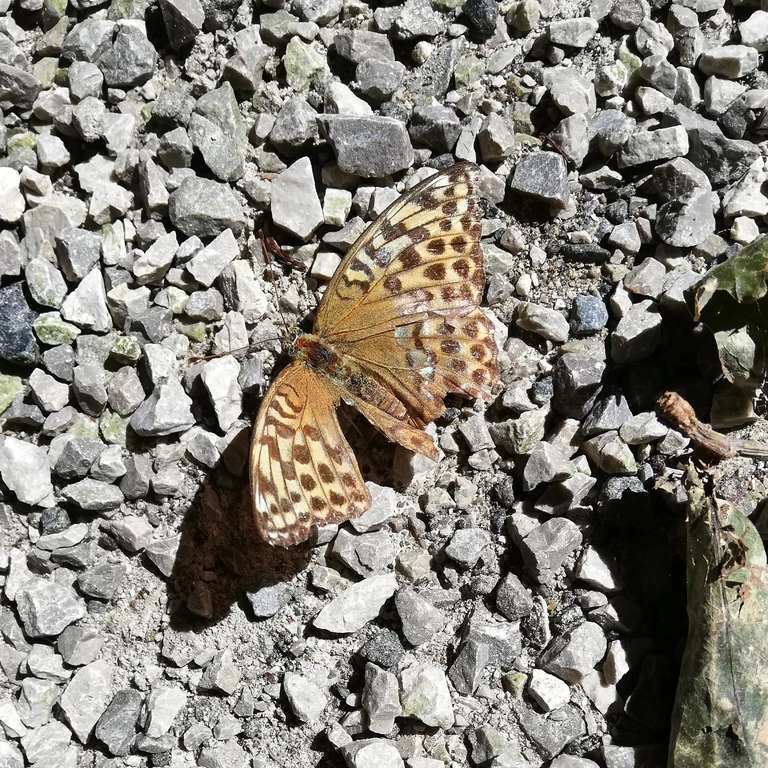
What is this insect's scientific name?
Argynnis paphia
